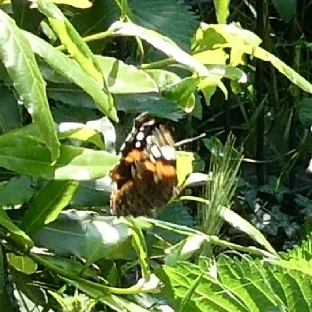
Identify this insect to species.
Vanessa atalanta
